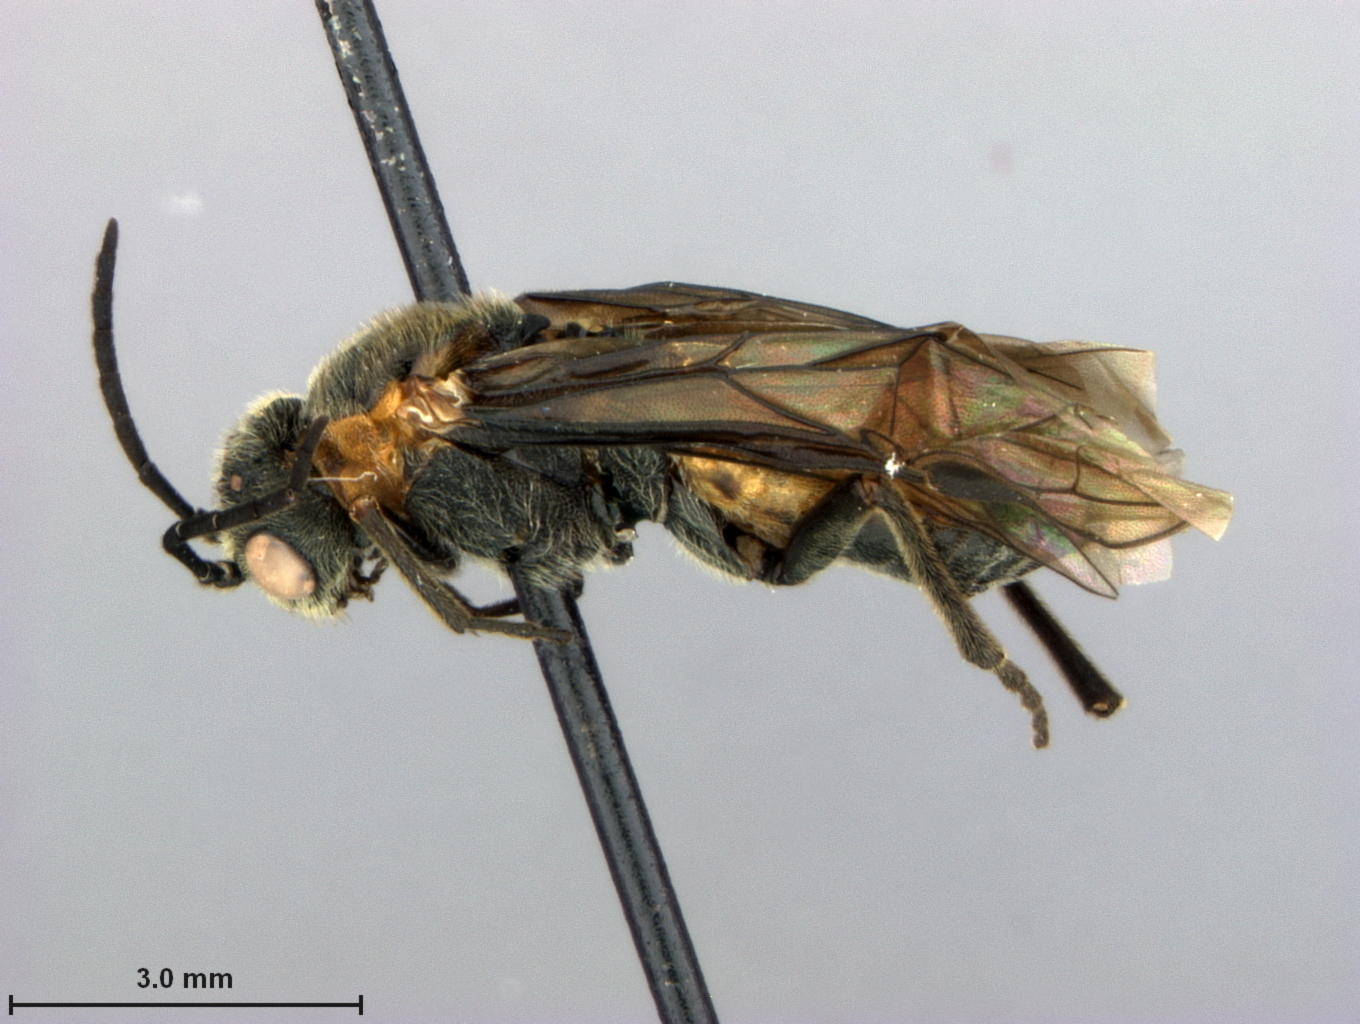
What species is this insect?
Dolerus faber
